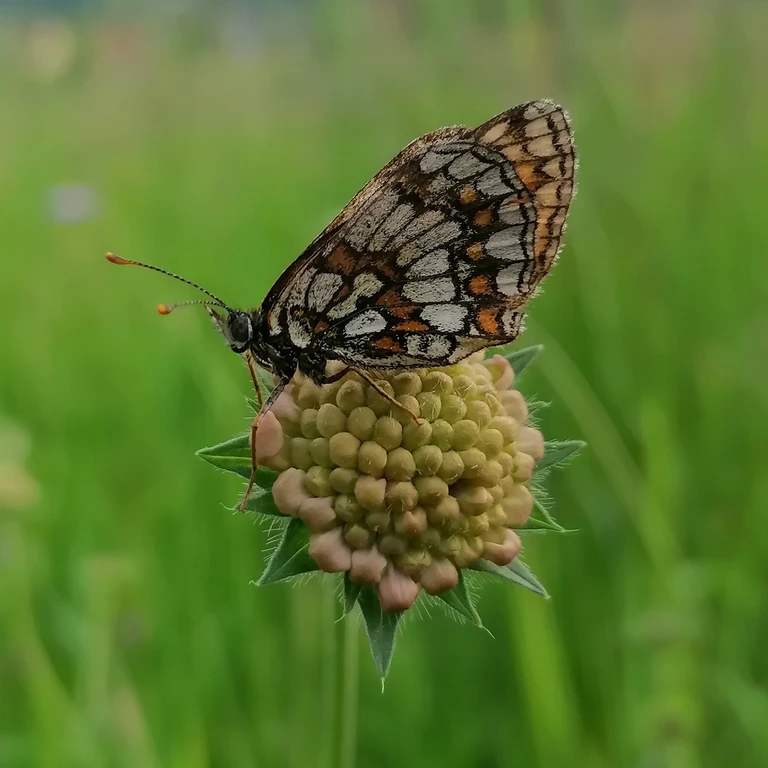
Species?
Melitaea athalia
